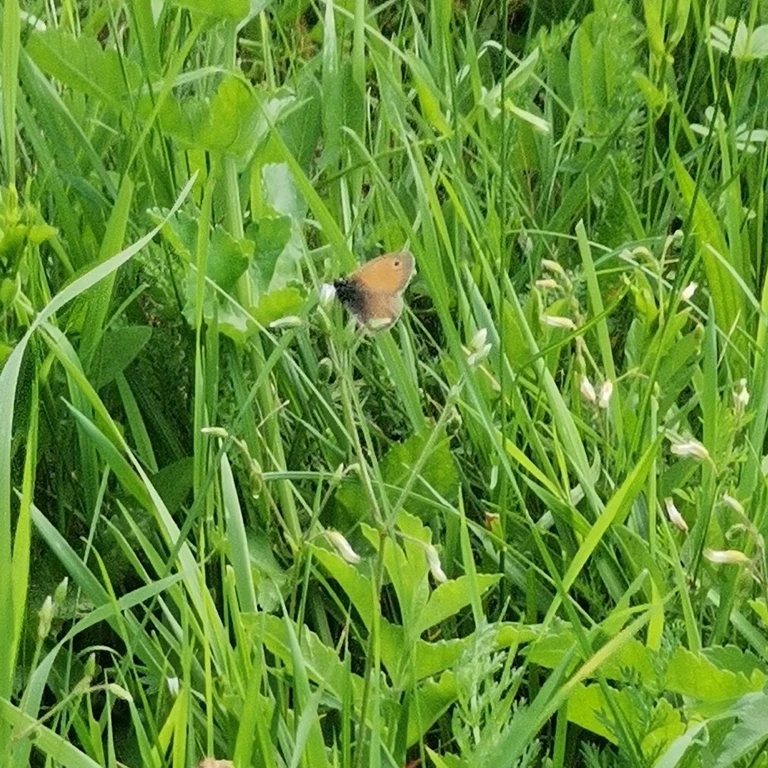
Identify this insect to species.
Coenonympha pamphilus
